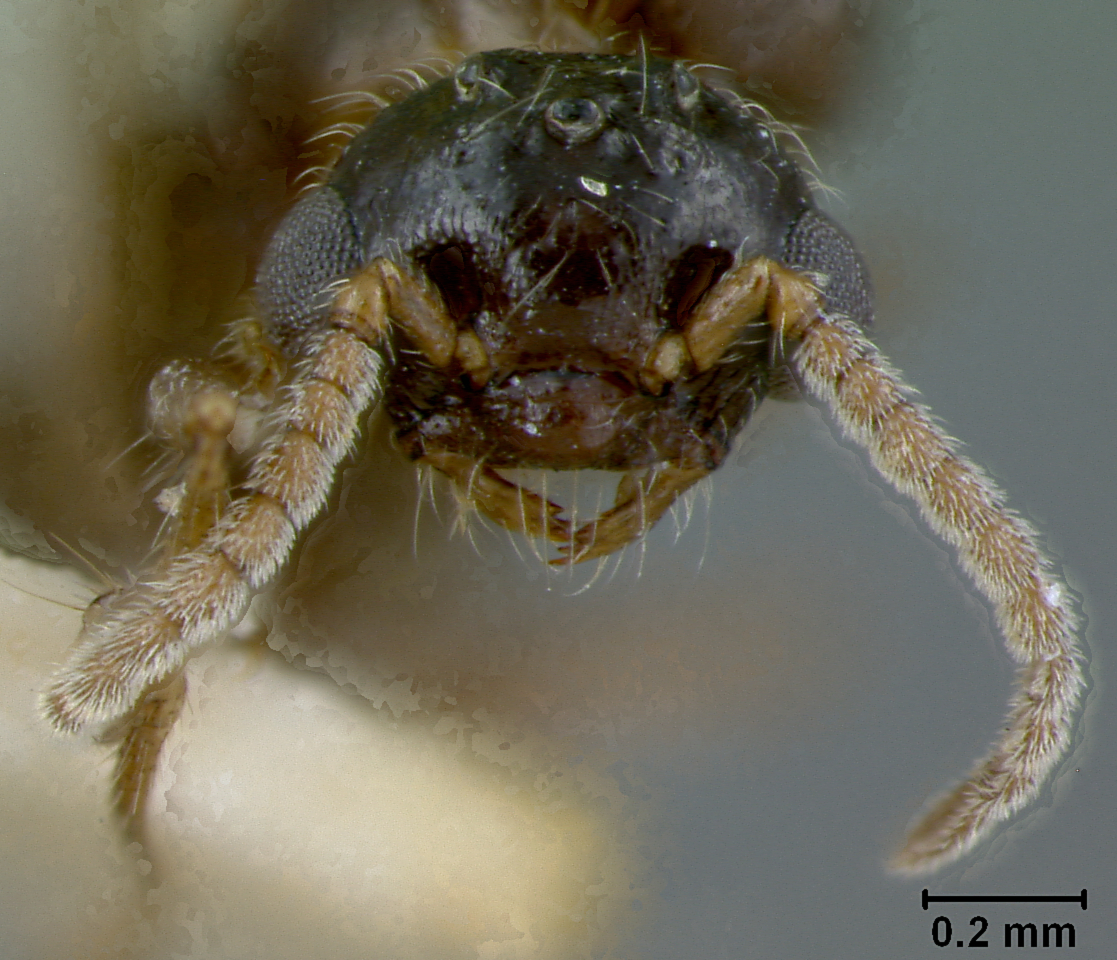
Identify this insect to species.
Crematogaster creightoni
